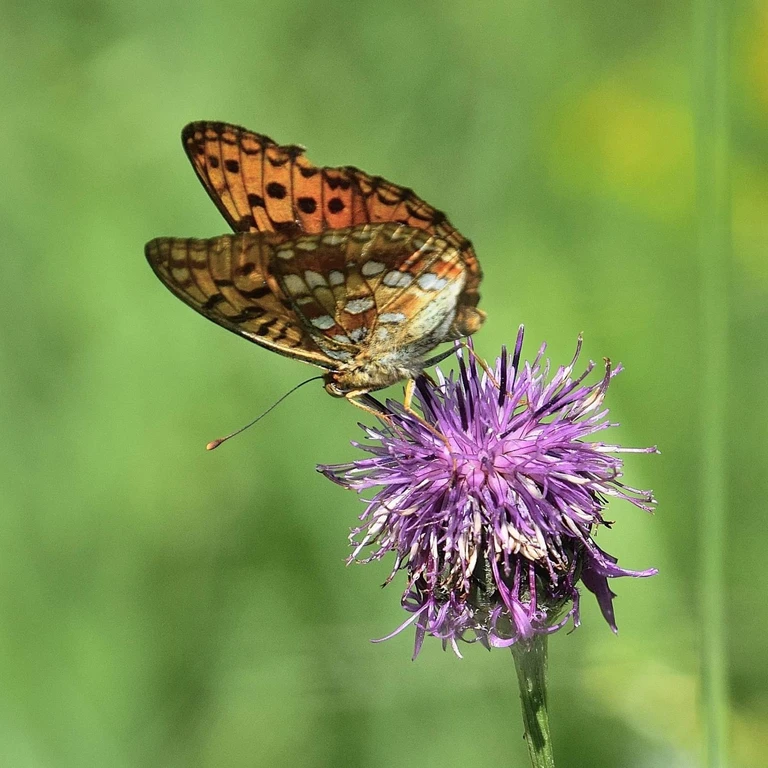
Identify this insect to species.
Fabriciana adippe
